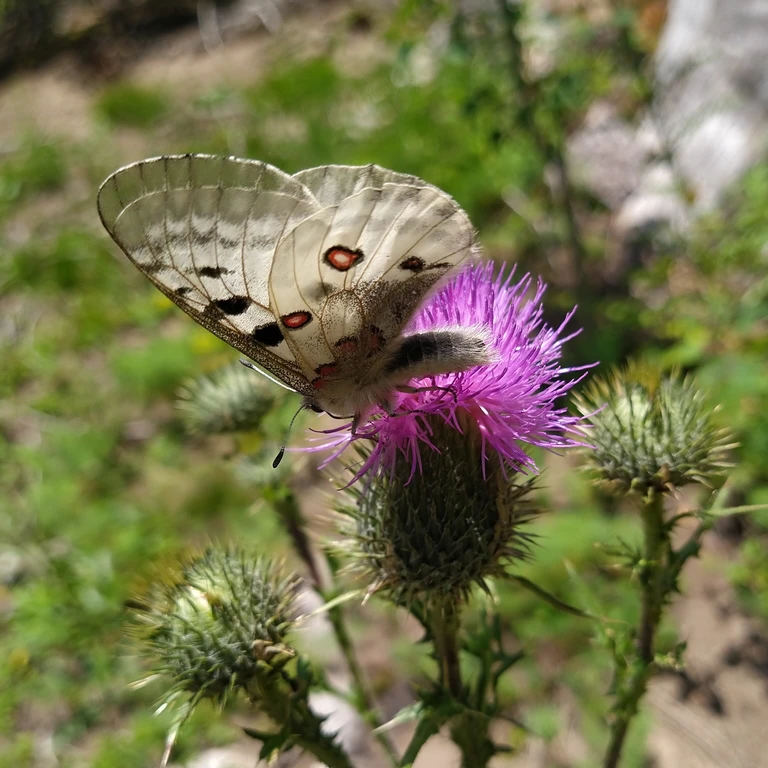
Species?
Parnassius apollo
